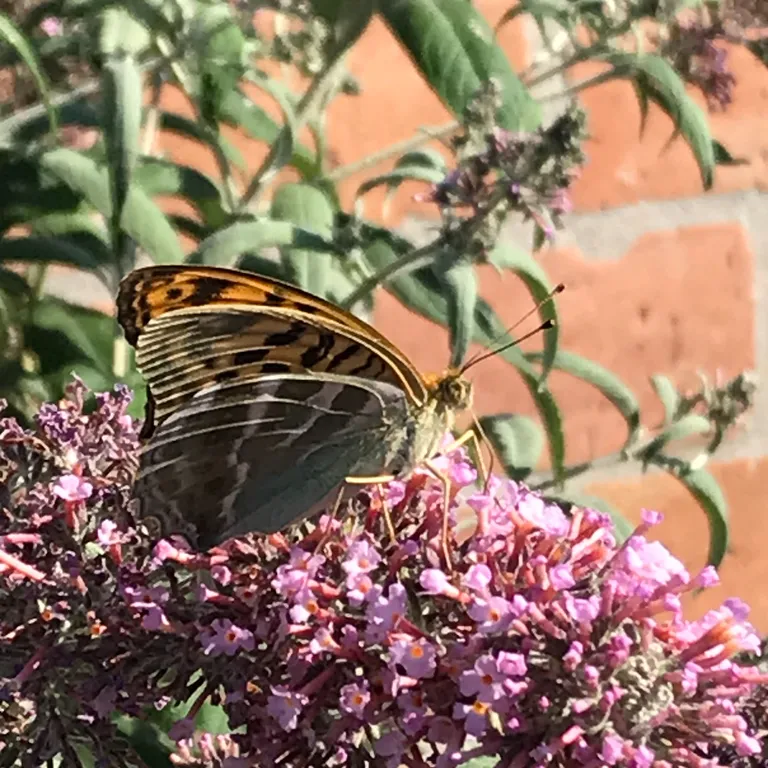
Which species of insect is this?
Argynnis paphia
